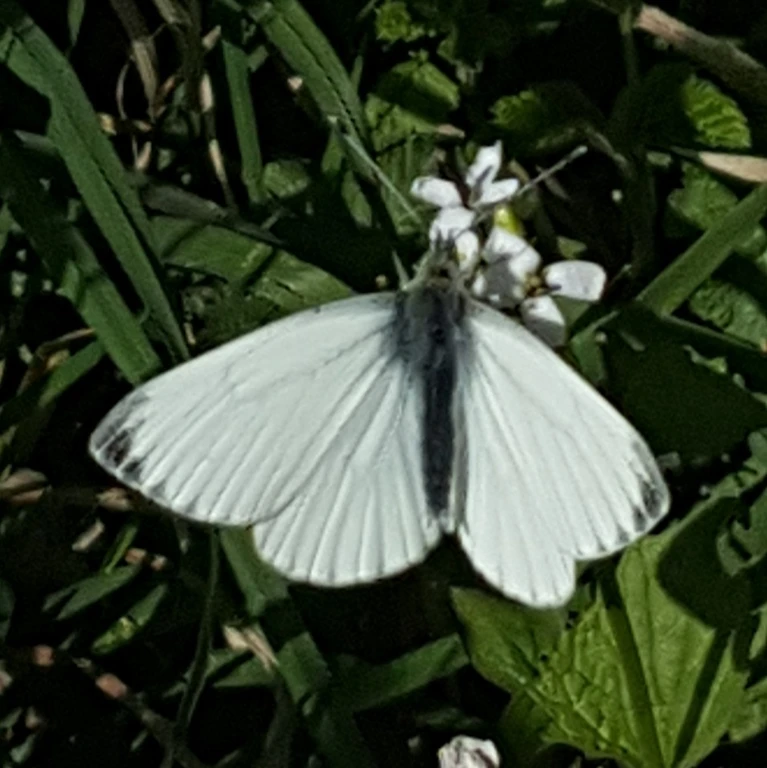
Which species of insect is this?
Pieris napi
